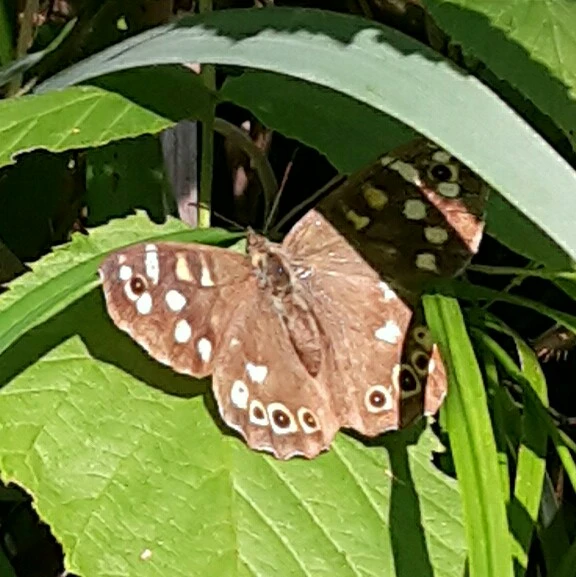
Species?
Pararge aegeria
